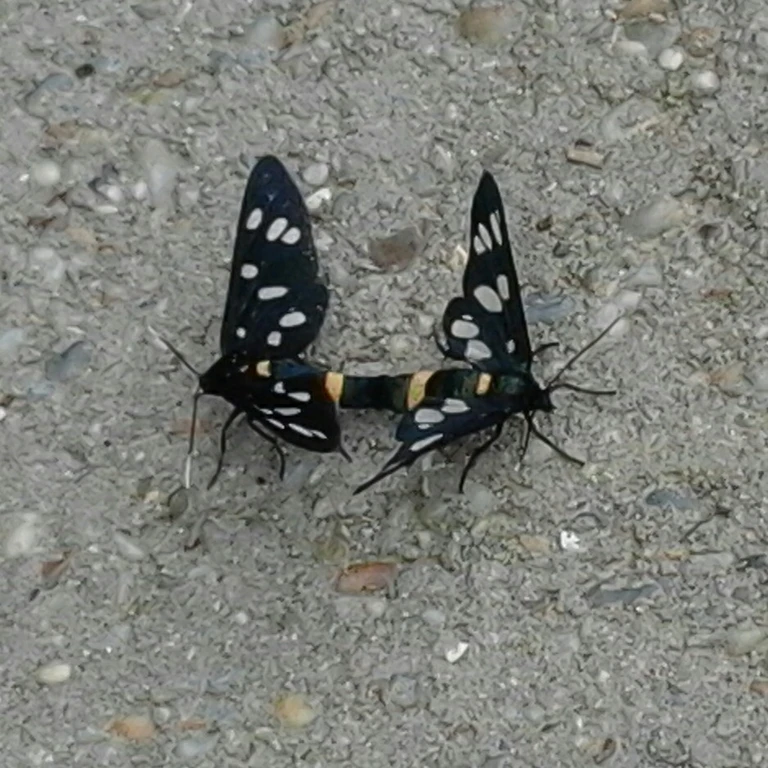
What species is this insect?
Amata phegea
